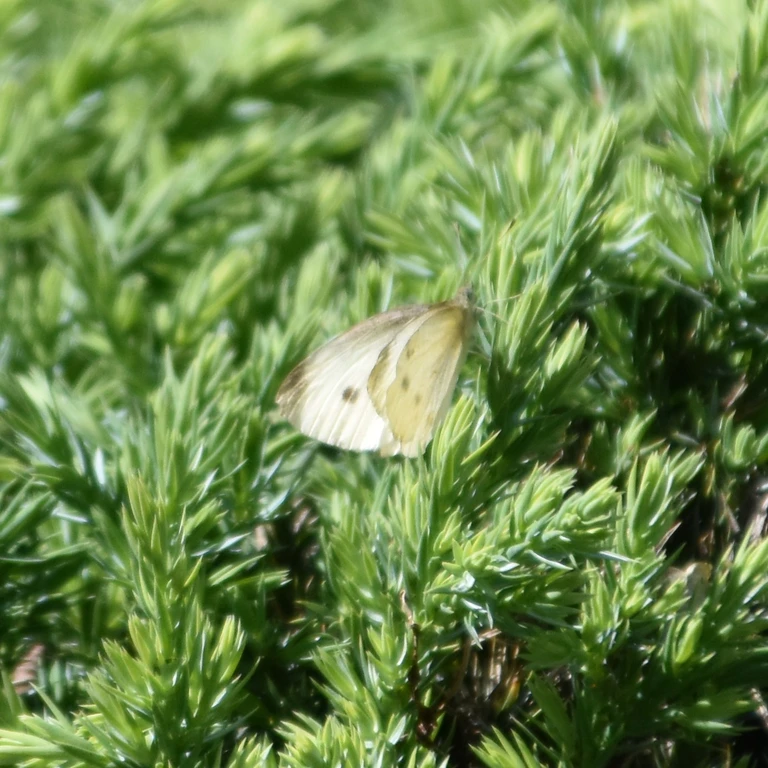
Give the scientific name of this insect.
Pieris rapae
